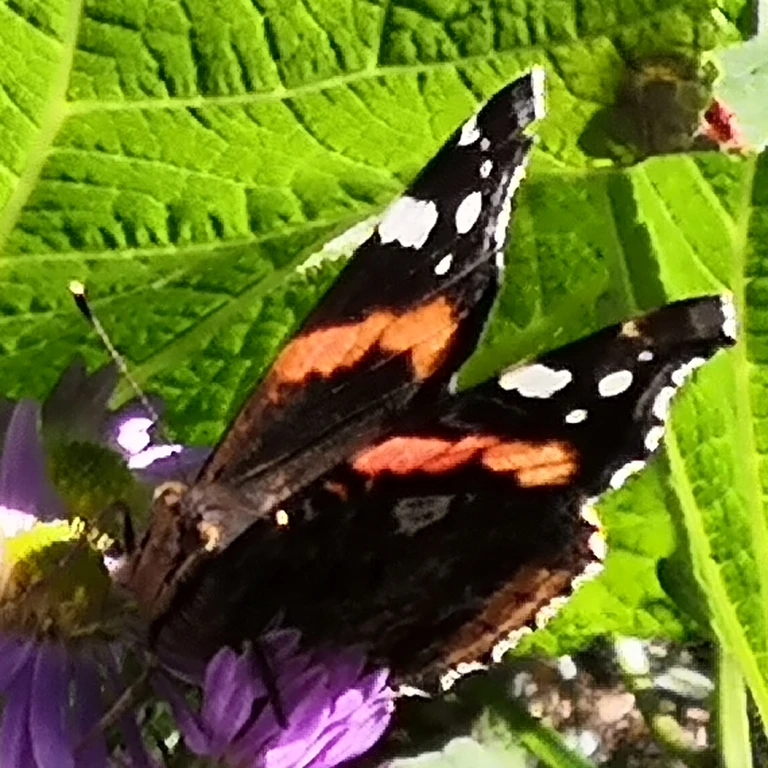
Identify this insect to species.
Vanessa atalanta
